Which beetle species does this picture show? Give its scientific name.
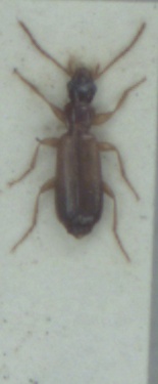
Paradromius linearis
